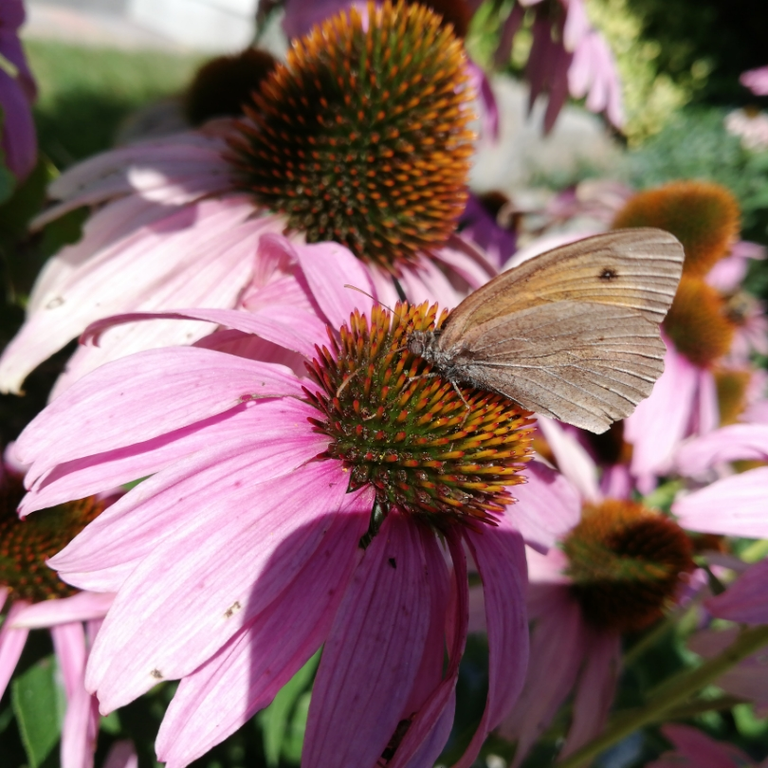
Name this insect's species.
Maniola jurtina
